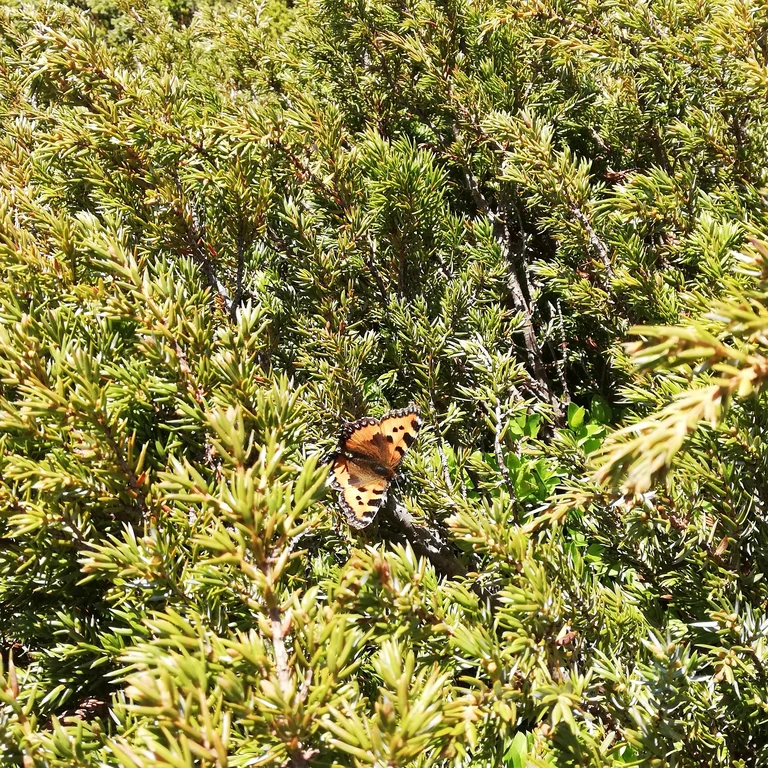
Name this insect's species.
Aglais urticae
